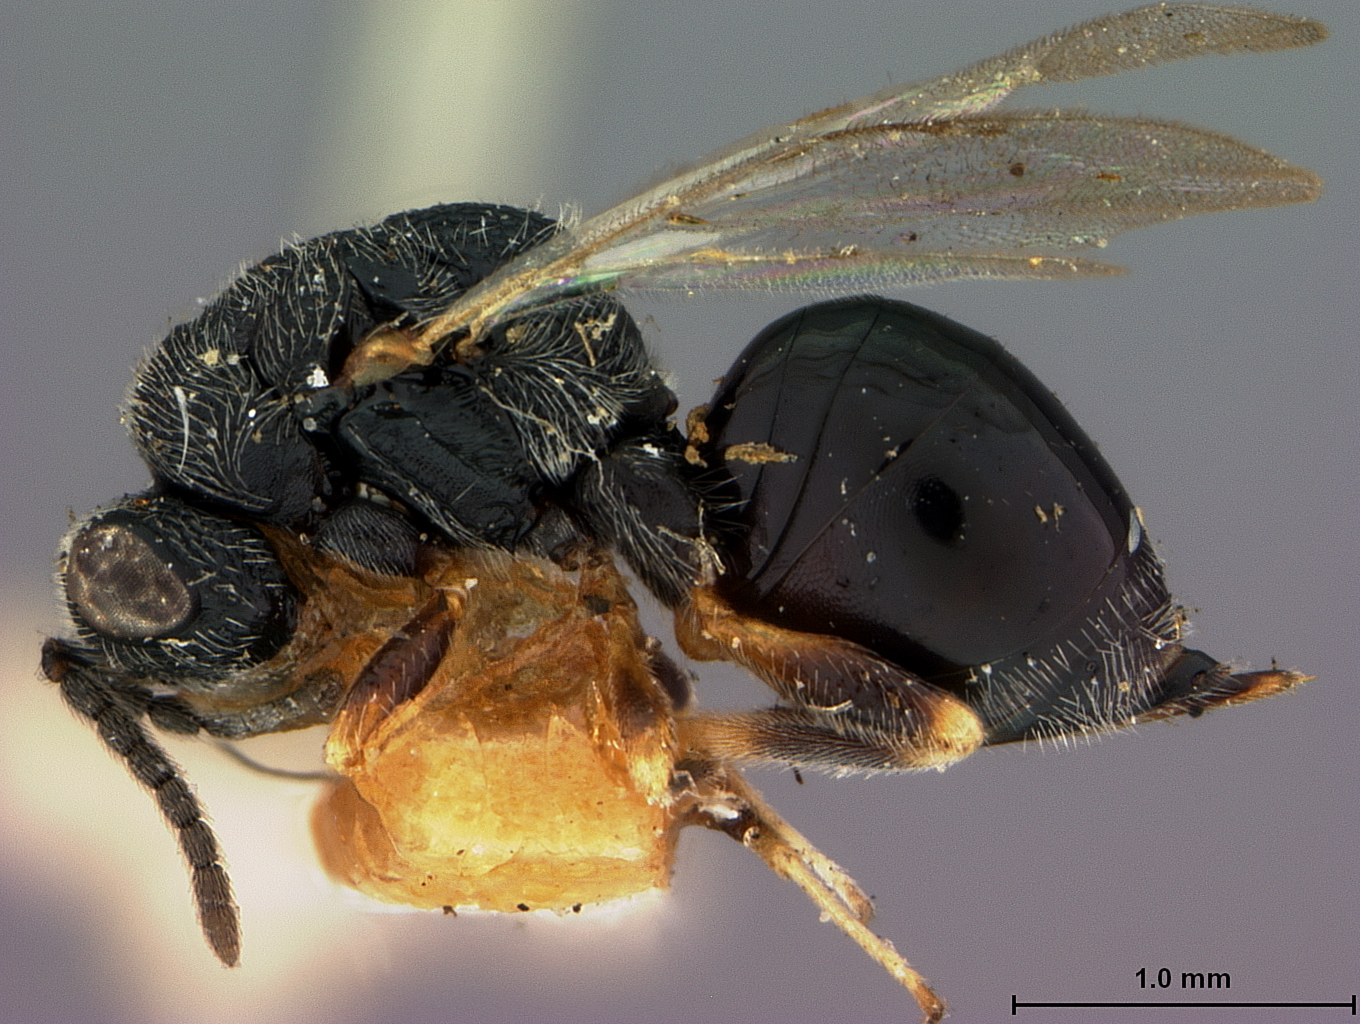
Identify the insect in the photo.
Eurytoma californica
